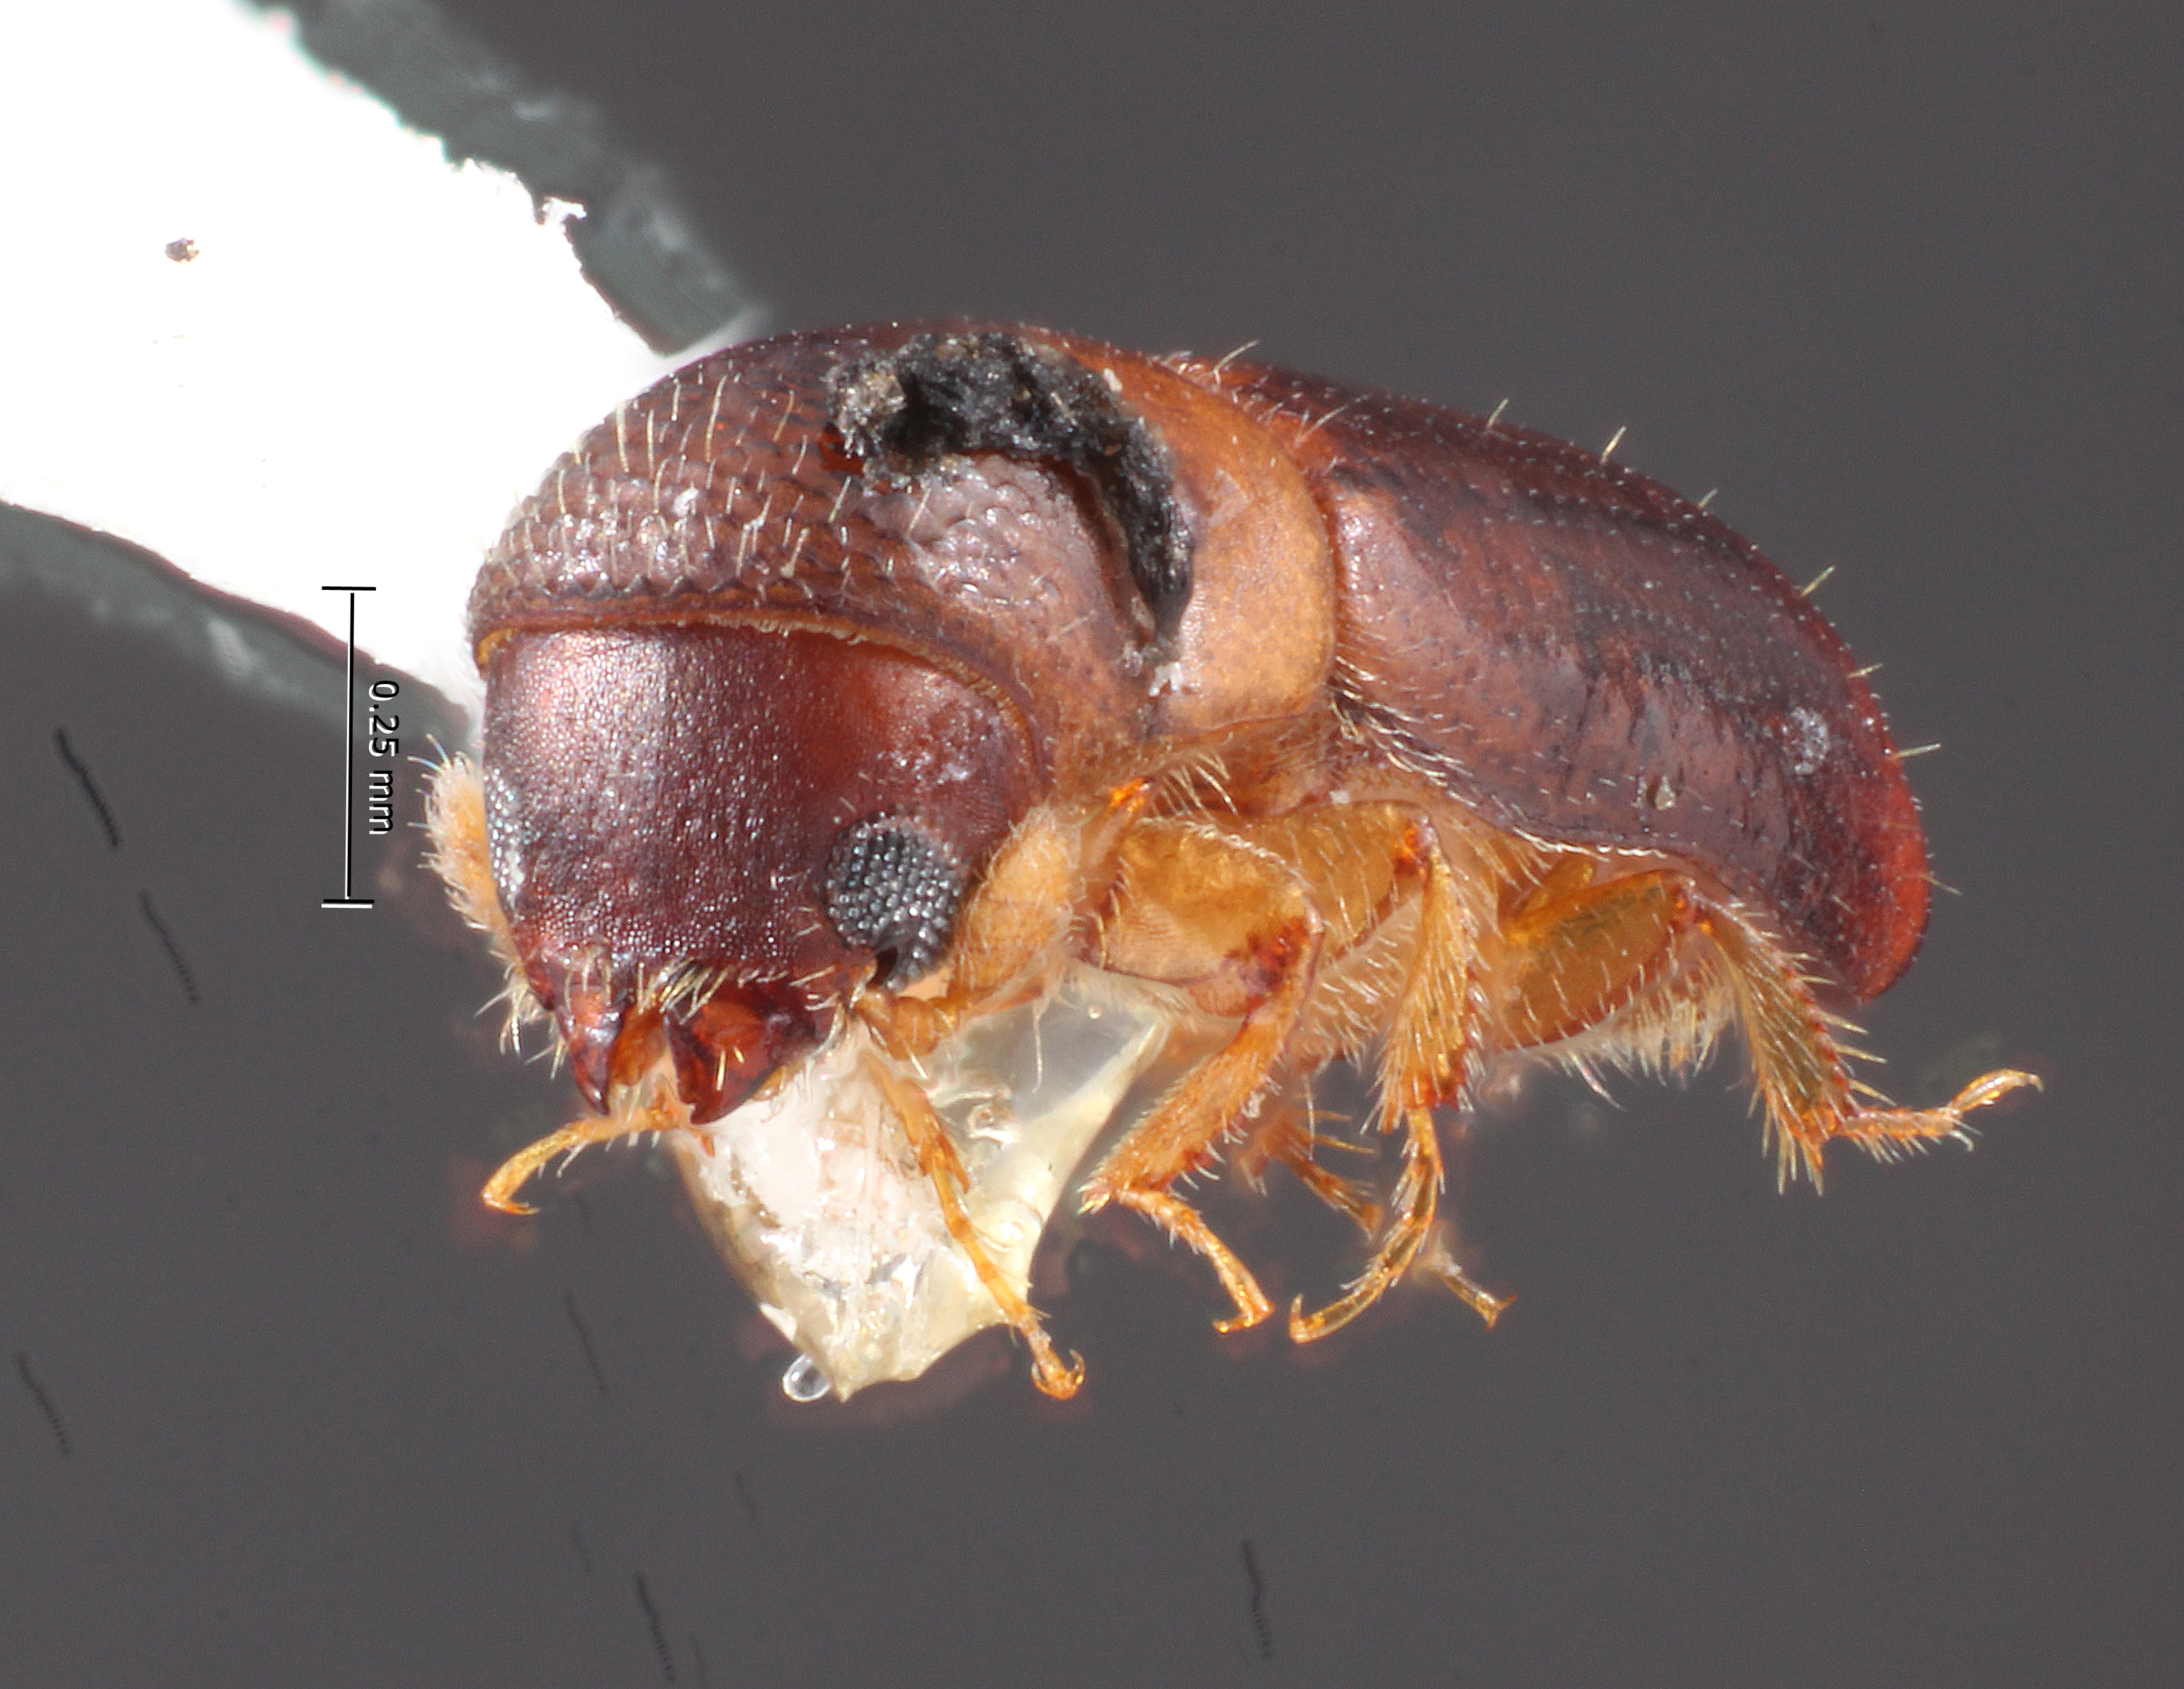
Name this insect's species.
Monarthrum minutum
